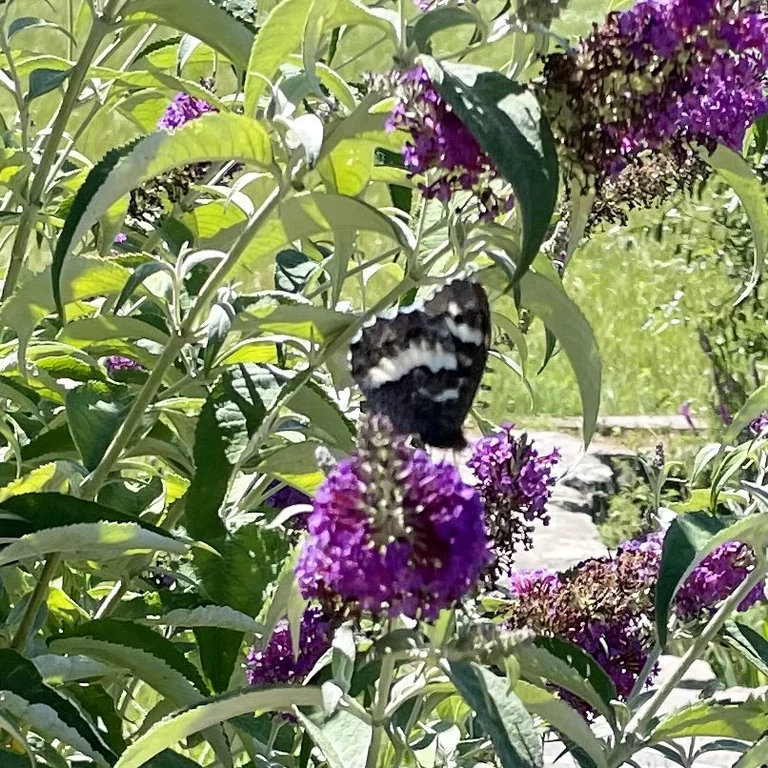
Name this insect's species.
Brintesia circe
